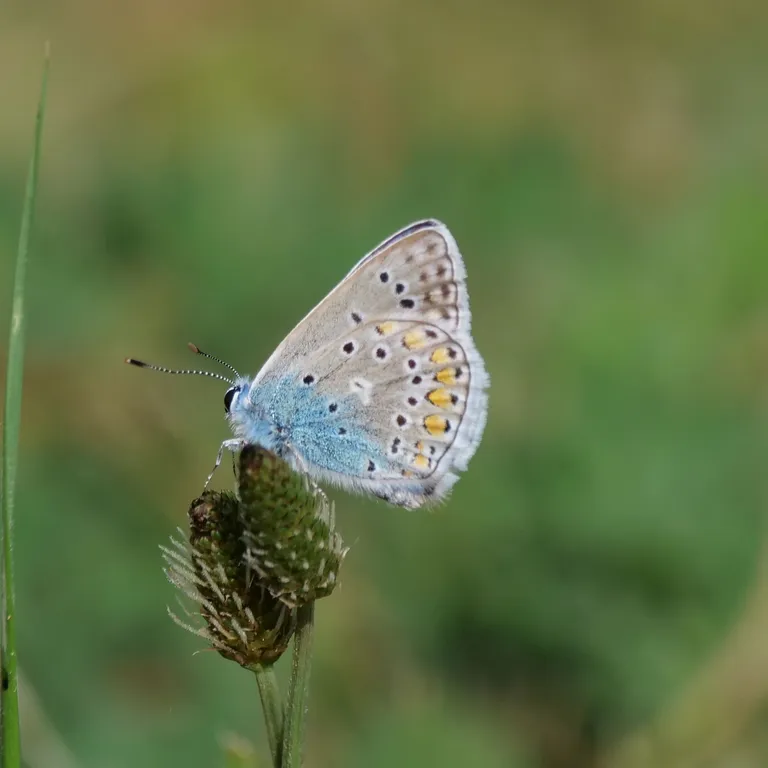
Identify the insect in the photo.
Polyommatus icarus
